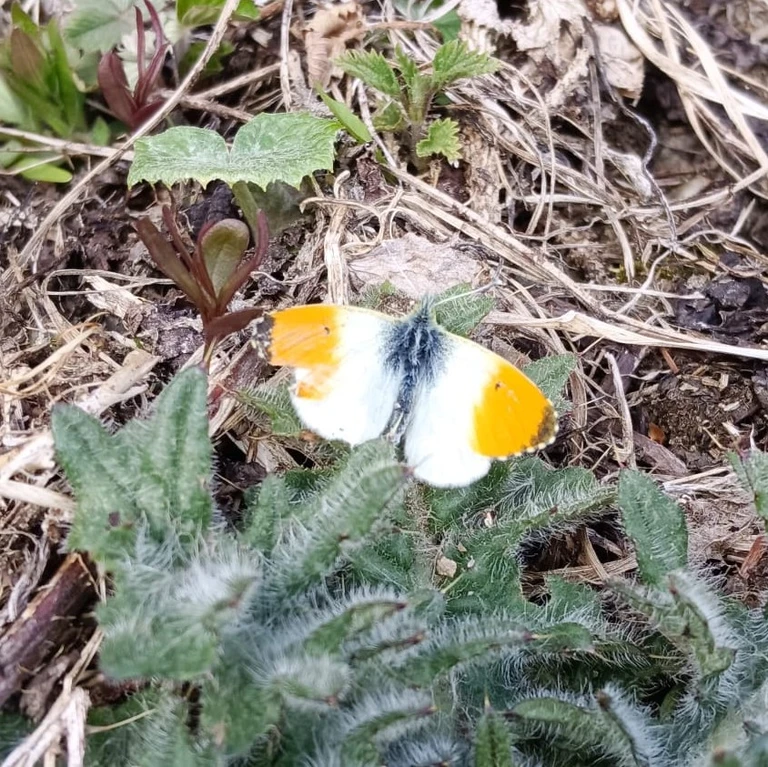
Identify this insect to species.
Anthocharis cardamines
